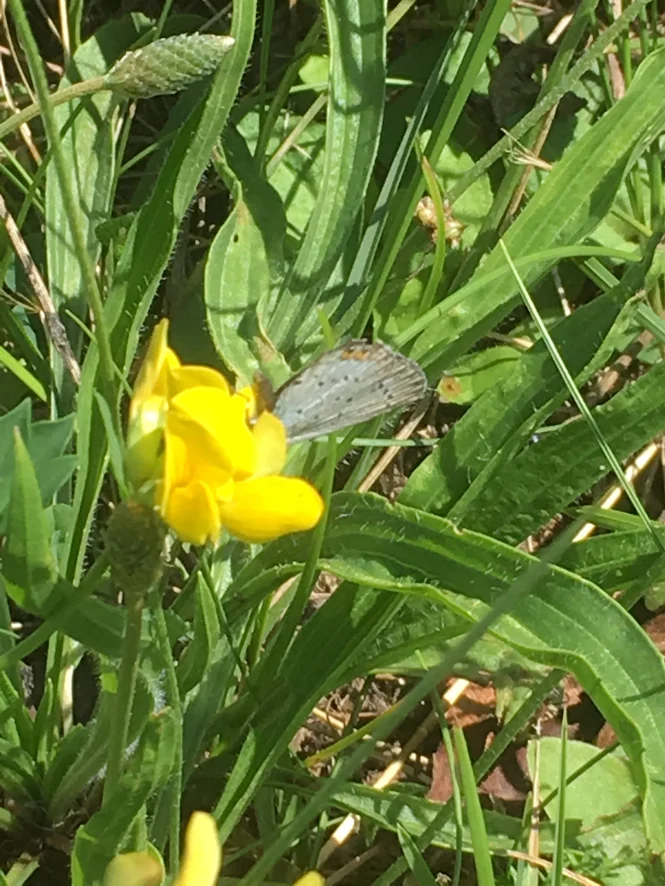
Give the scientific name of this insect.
Cupido argiades (also Elkalyce argiades)
